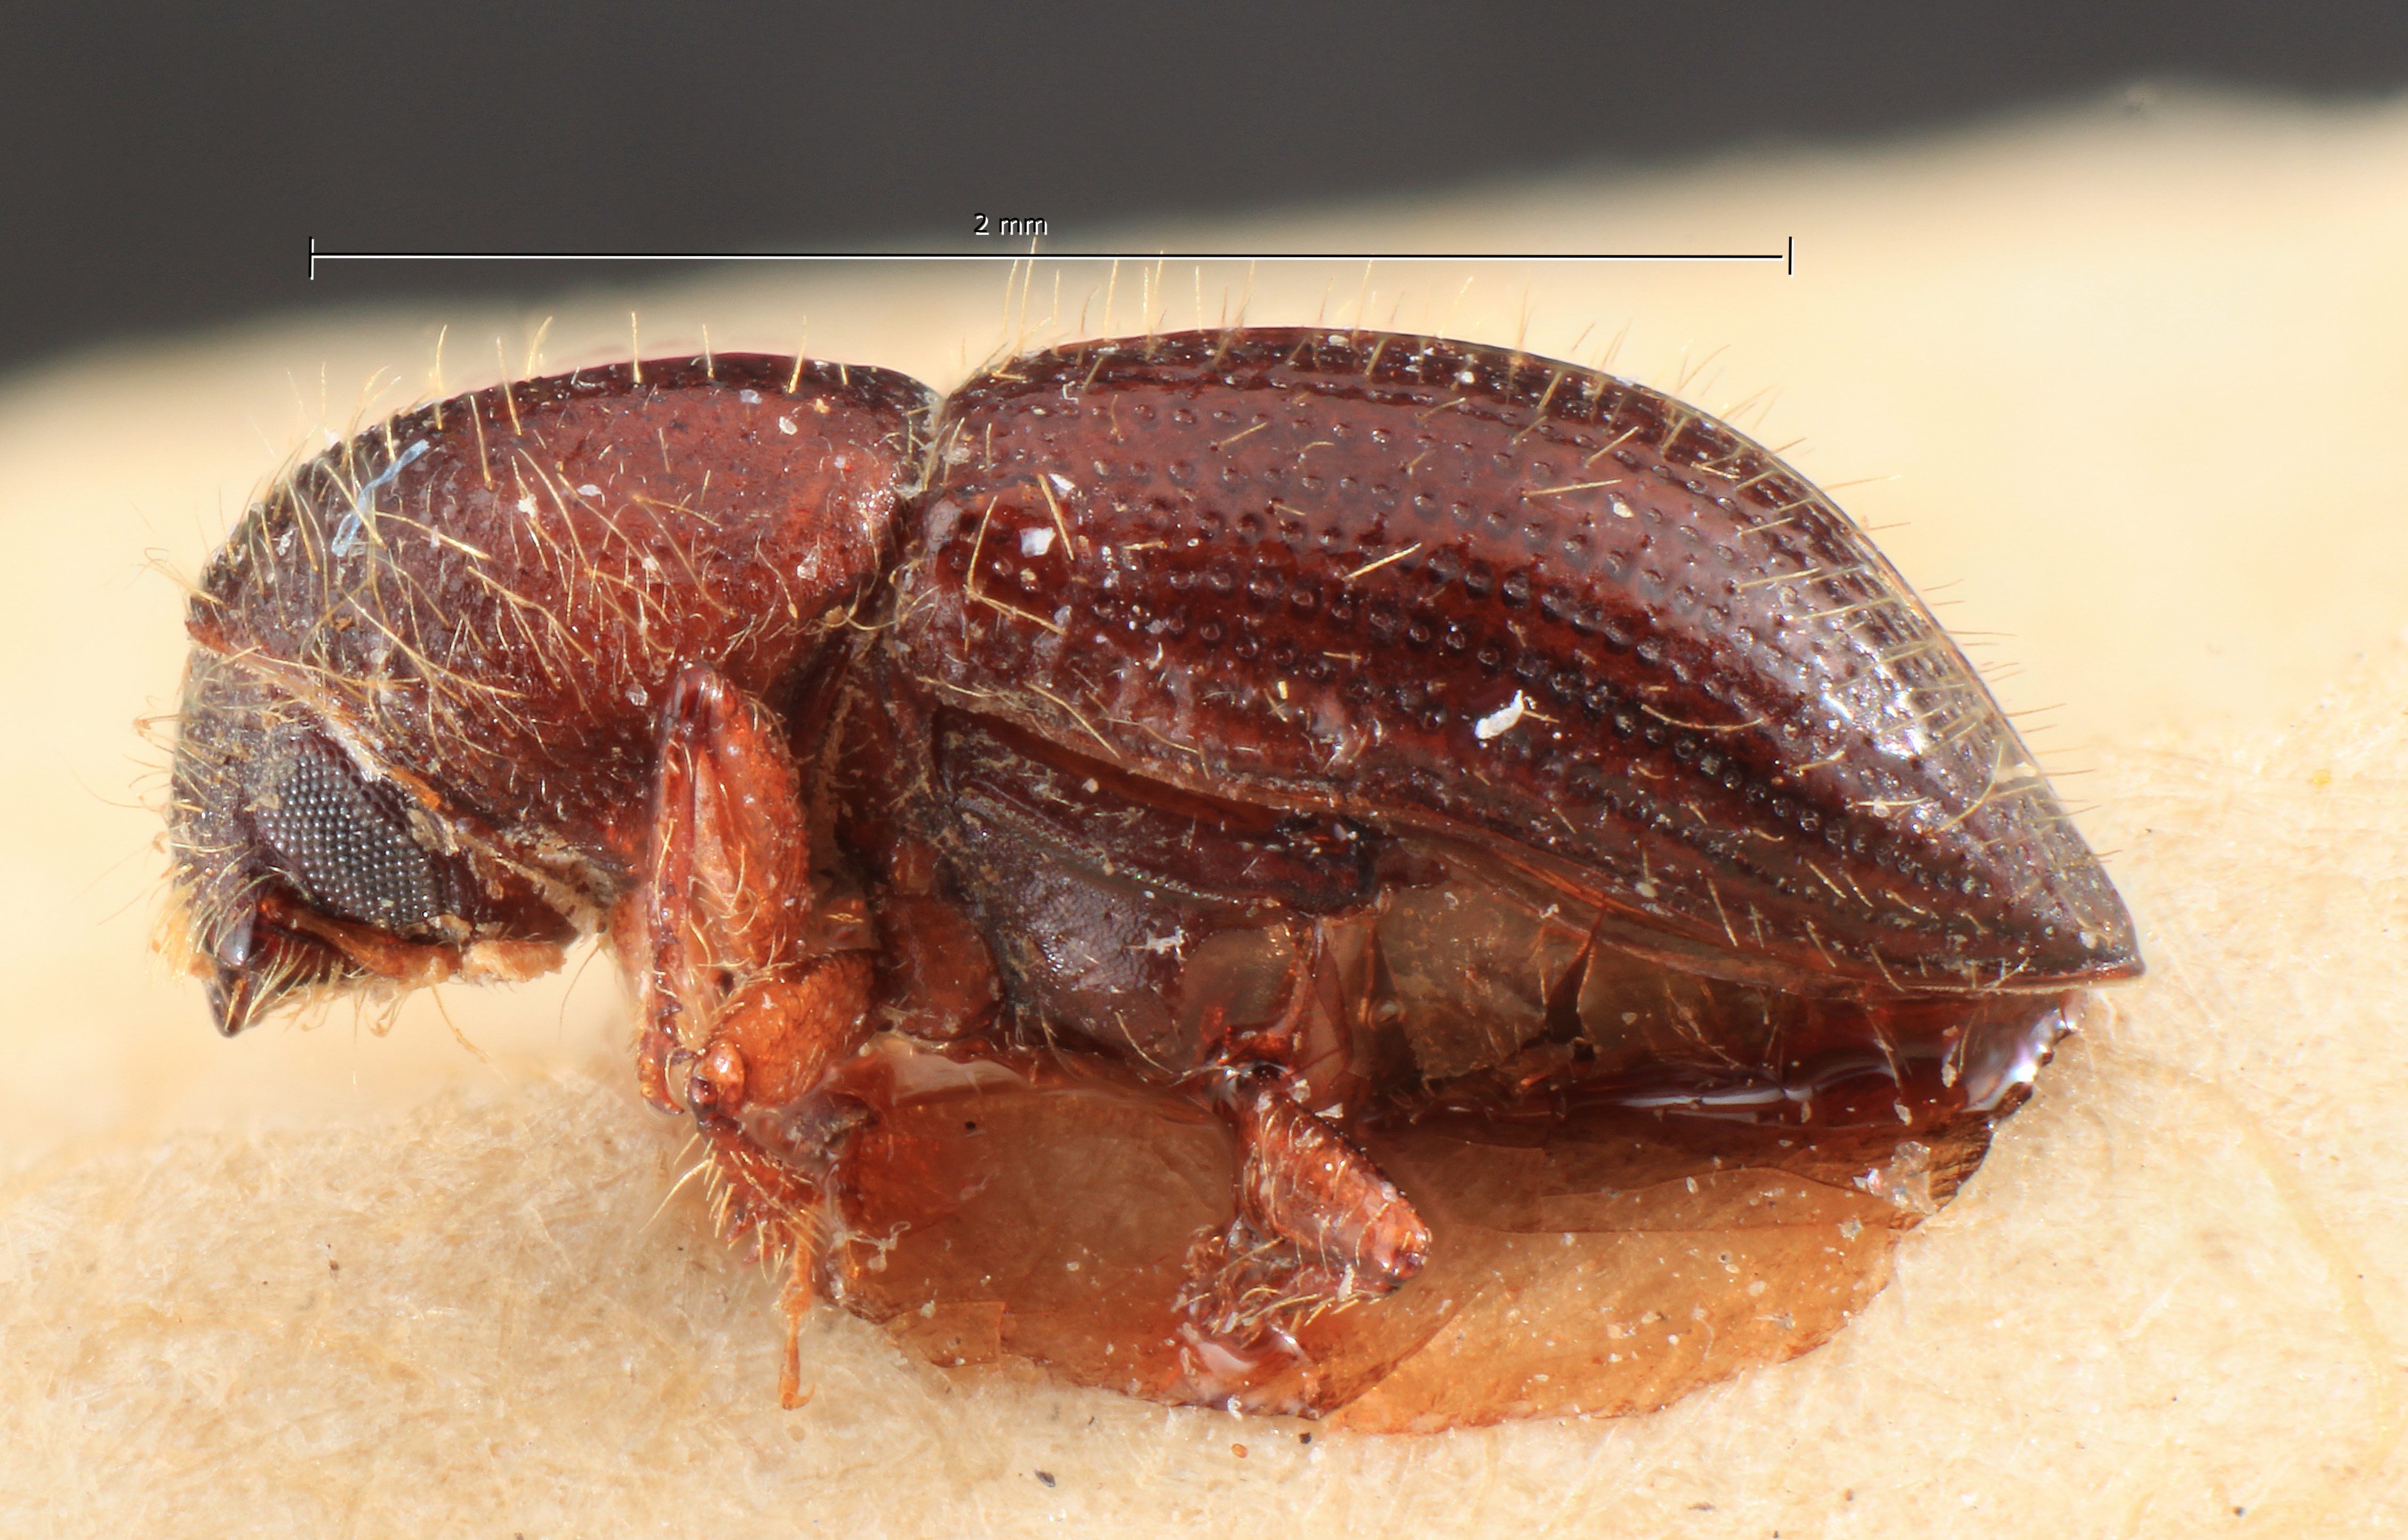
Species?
Poecilips fallax
